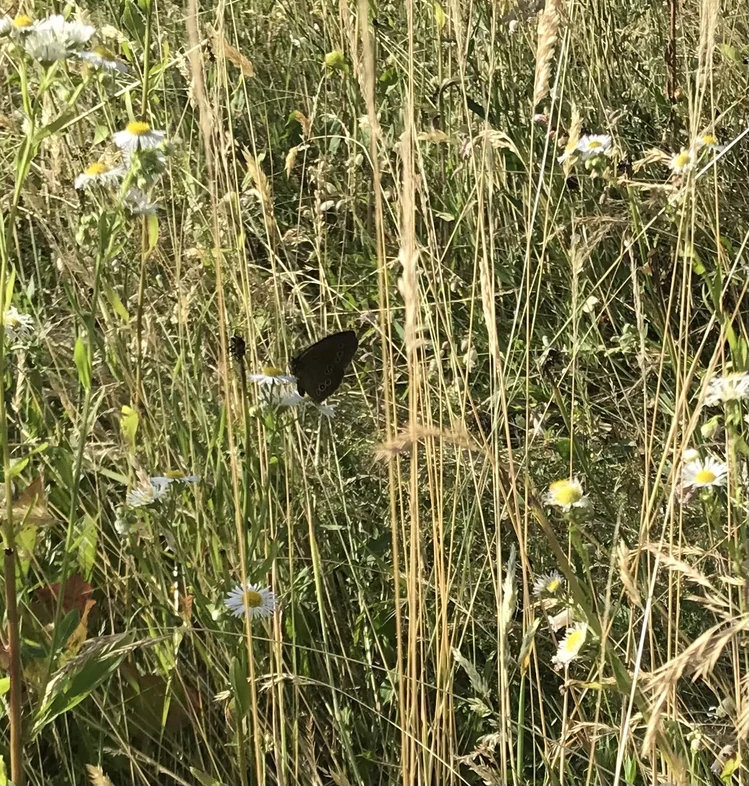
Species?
Aphantopus hyperantus
